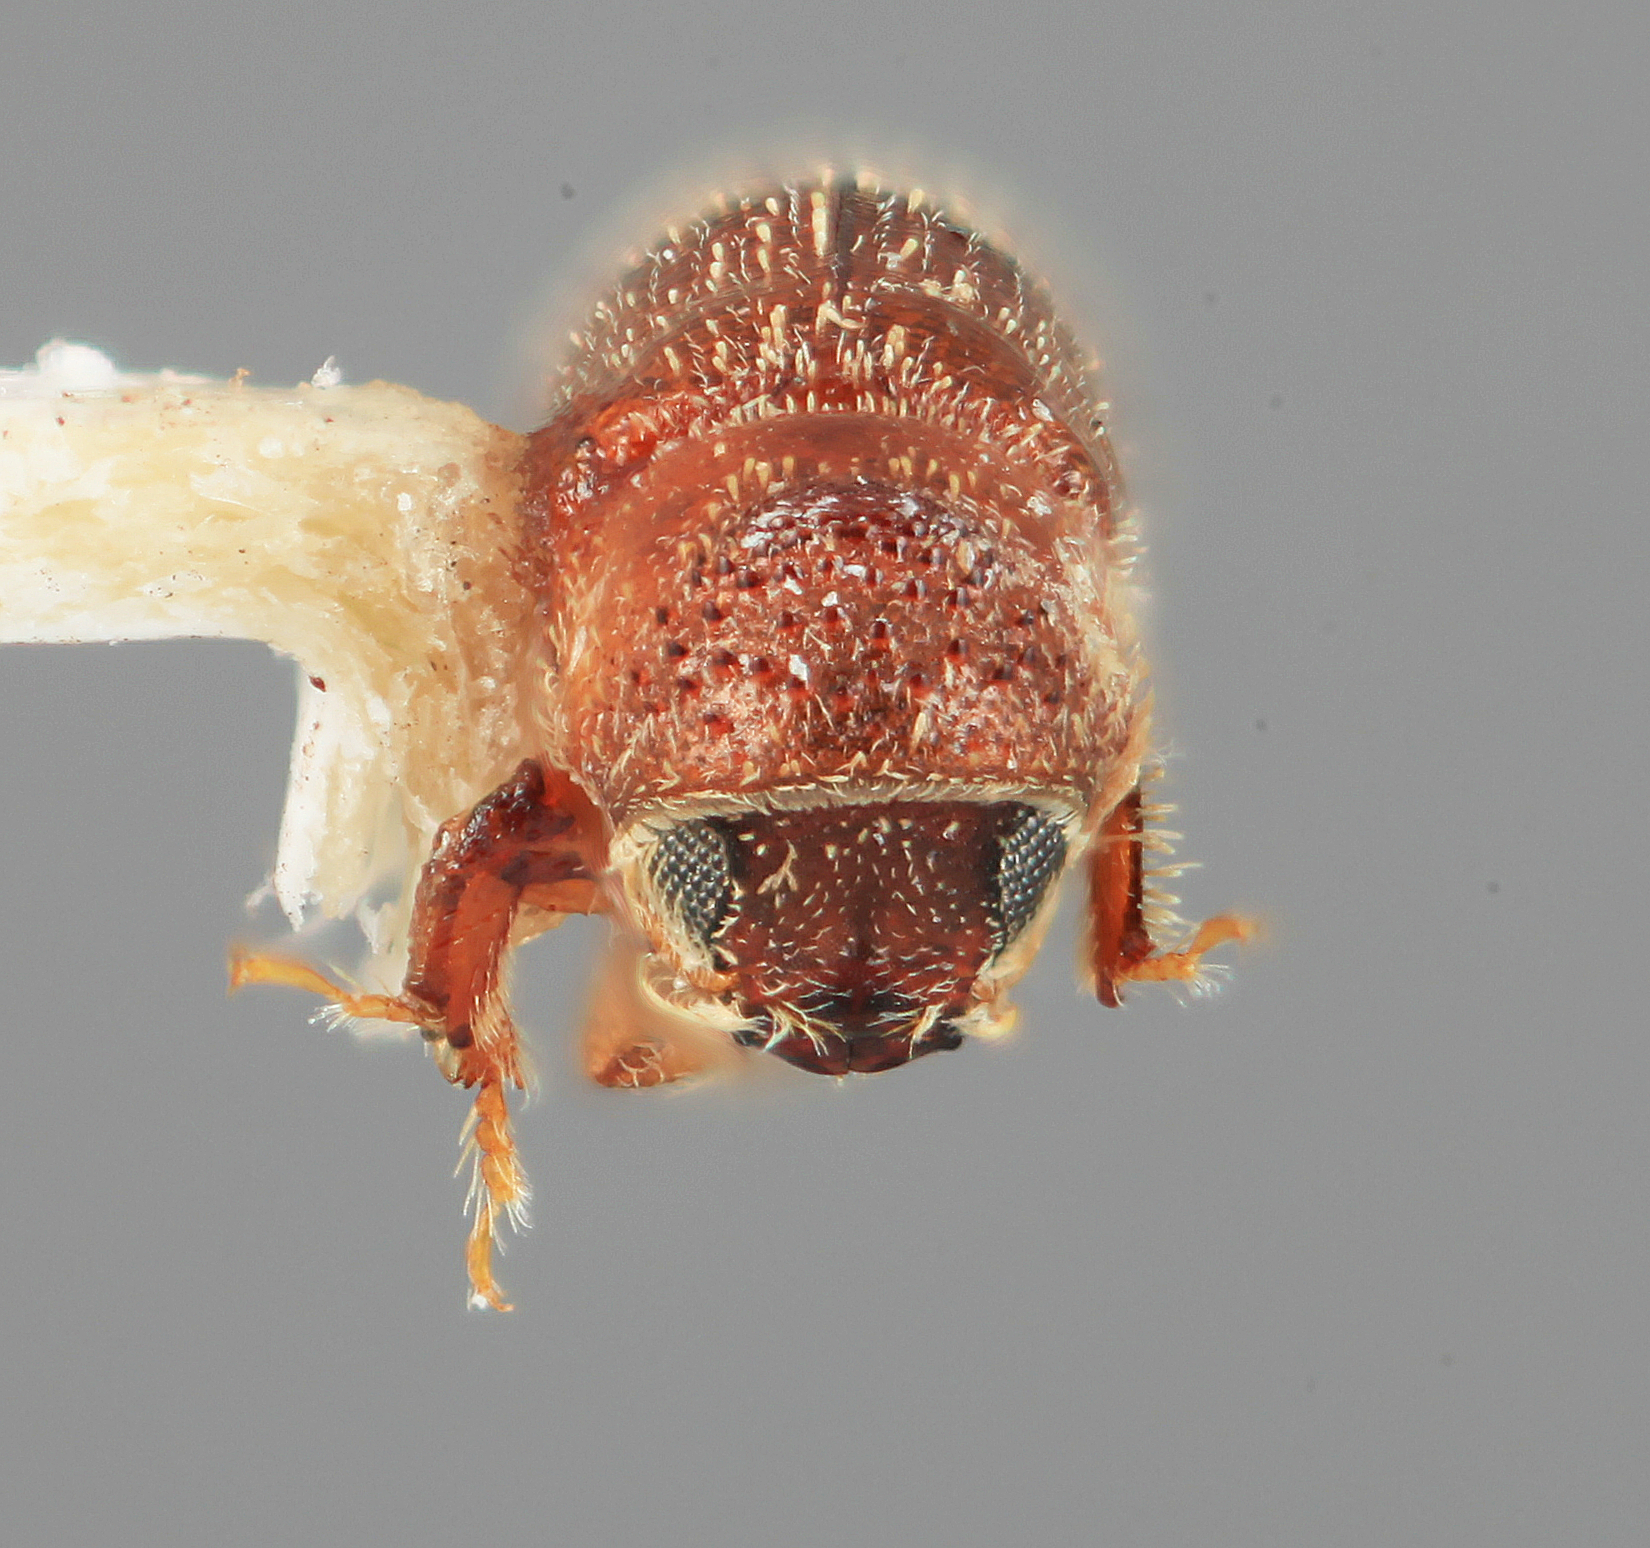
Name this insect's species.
Thysanoes epicaris
